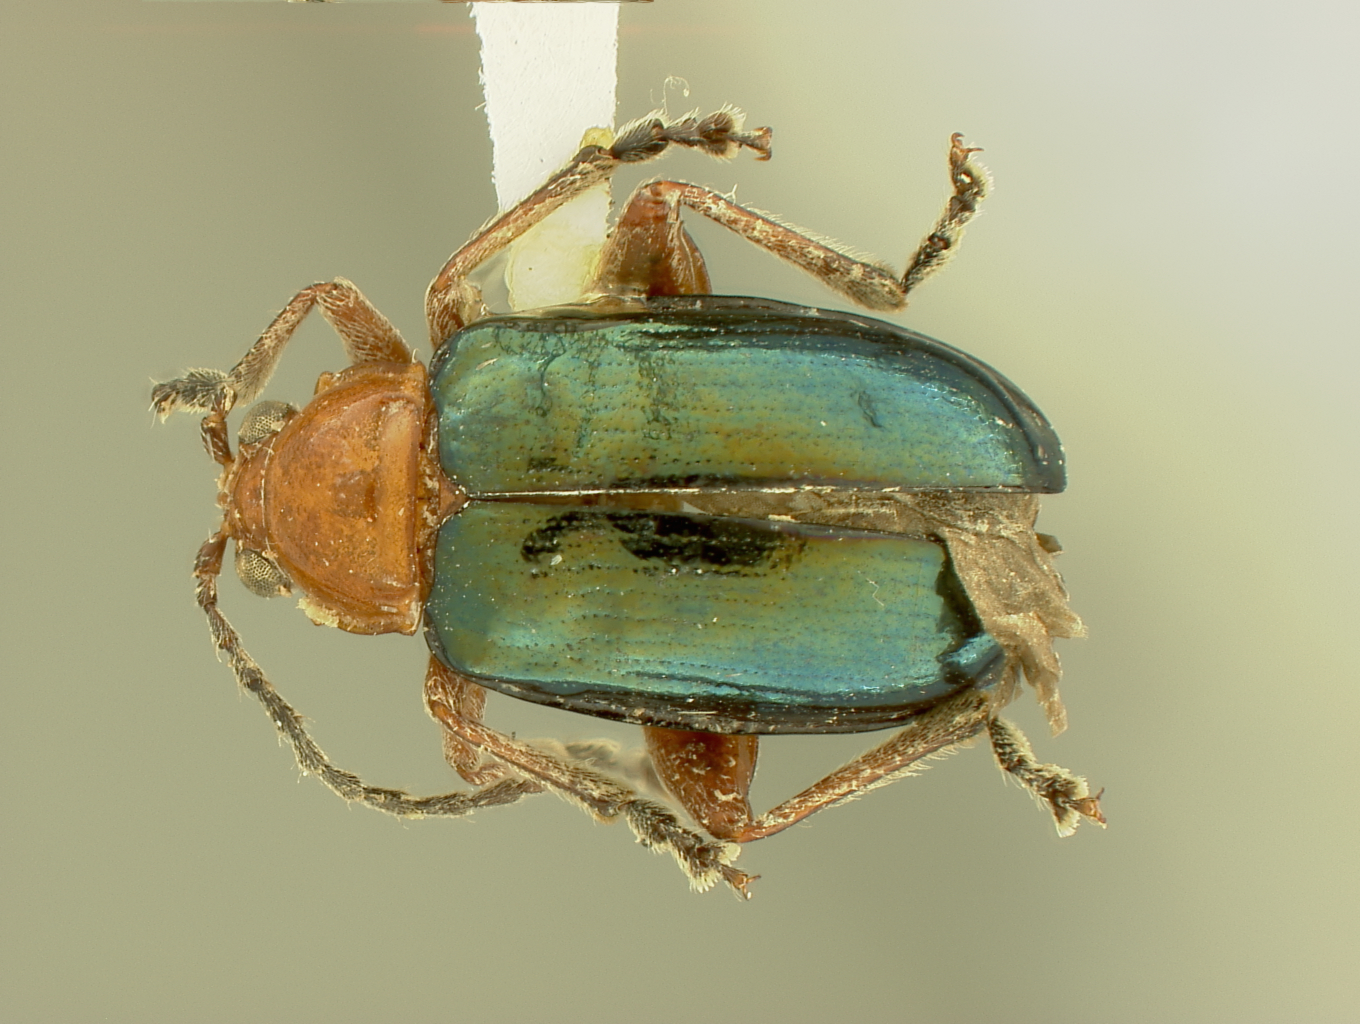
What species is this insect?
Diphaulaca meridae
